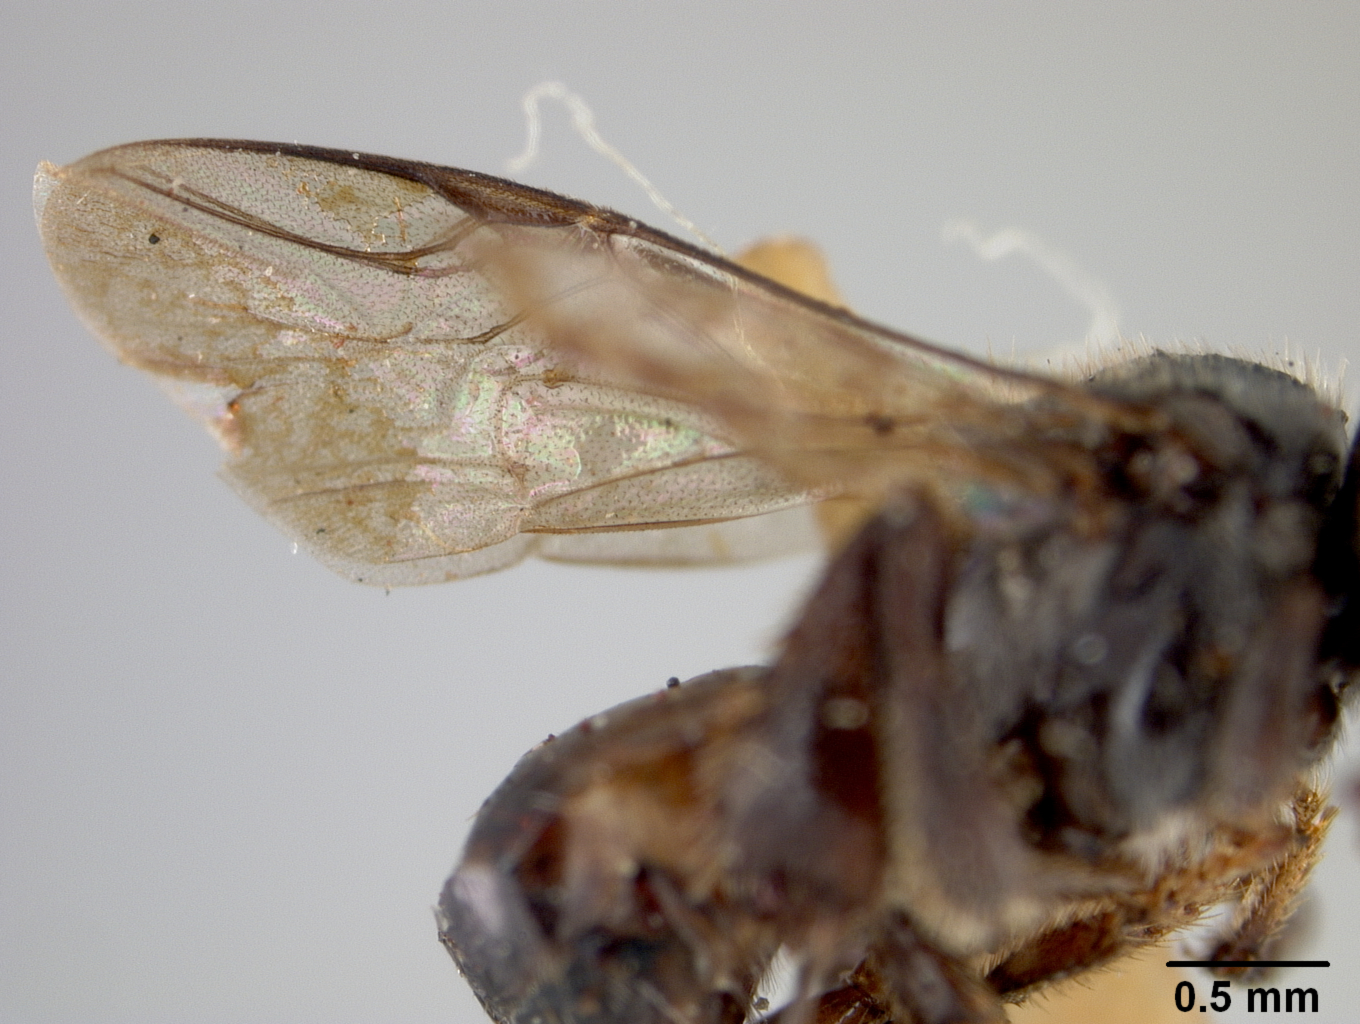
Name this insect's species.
Trigona fusco-balteata
